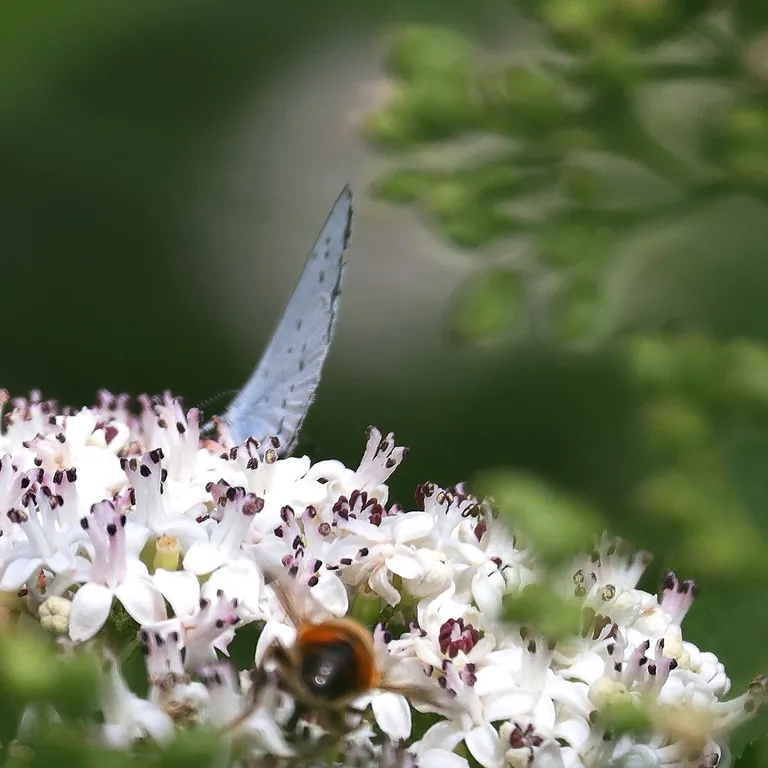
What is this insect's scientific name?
Celastrina argiolus
